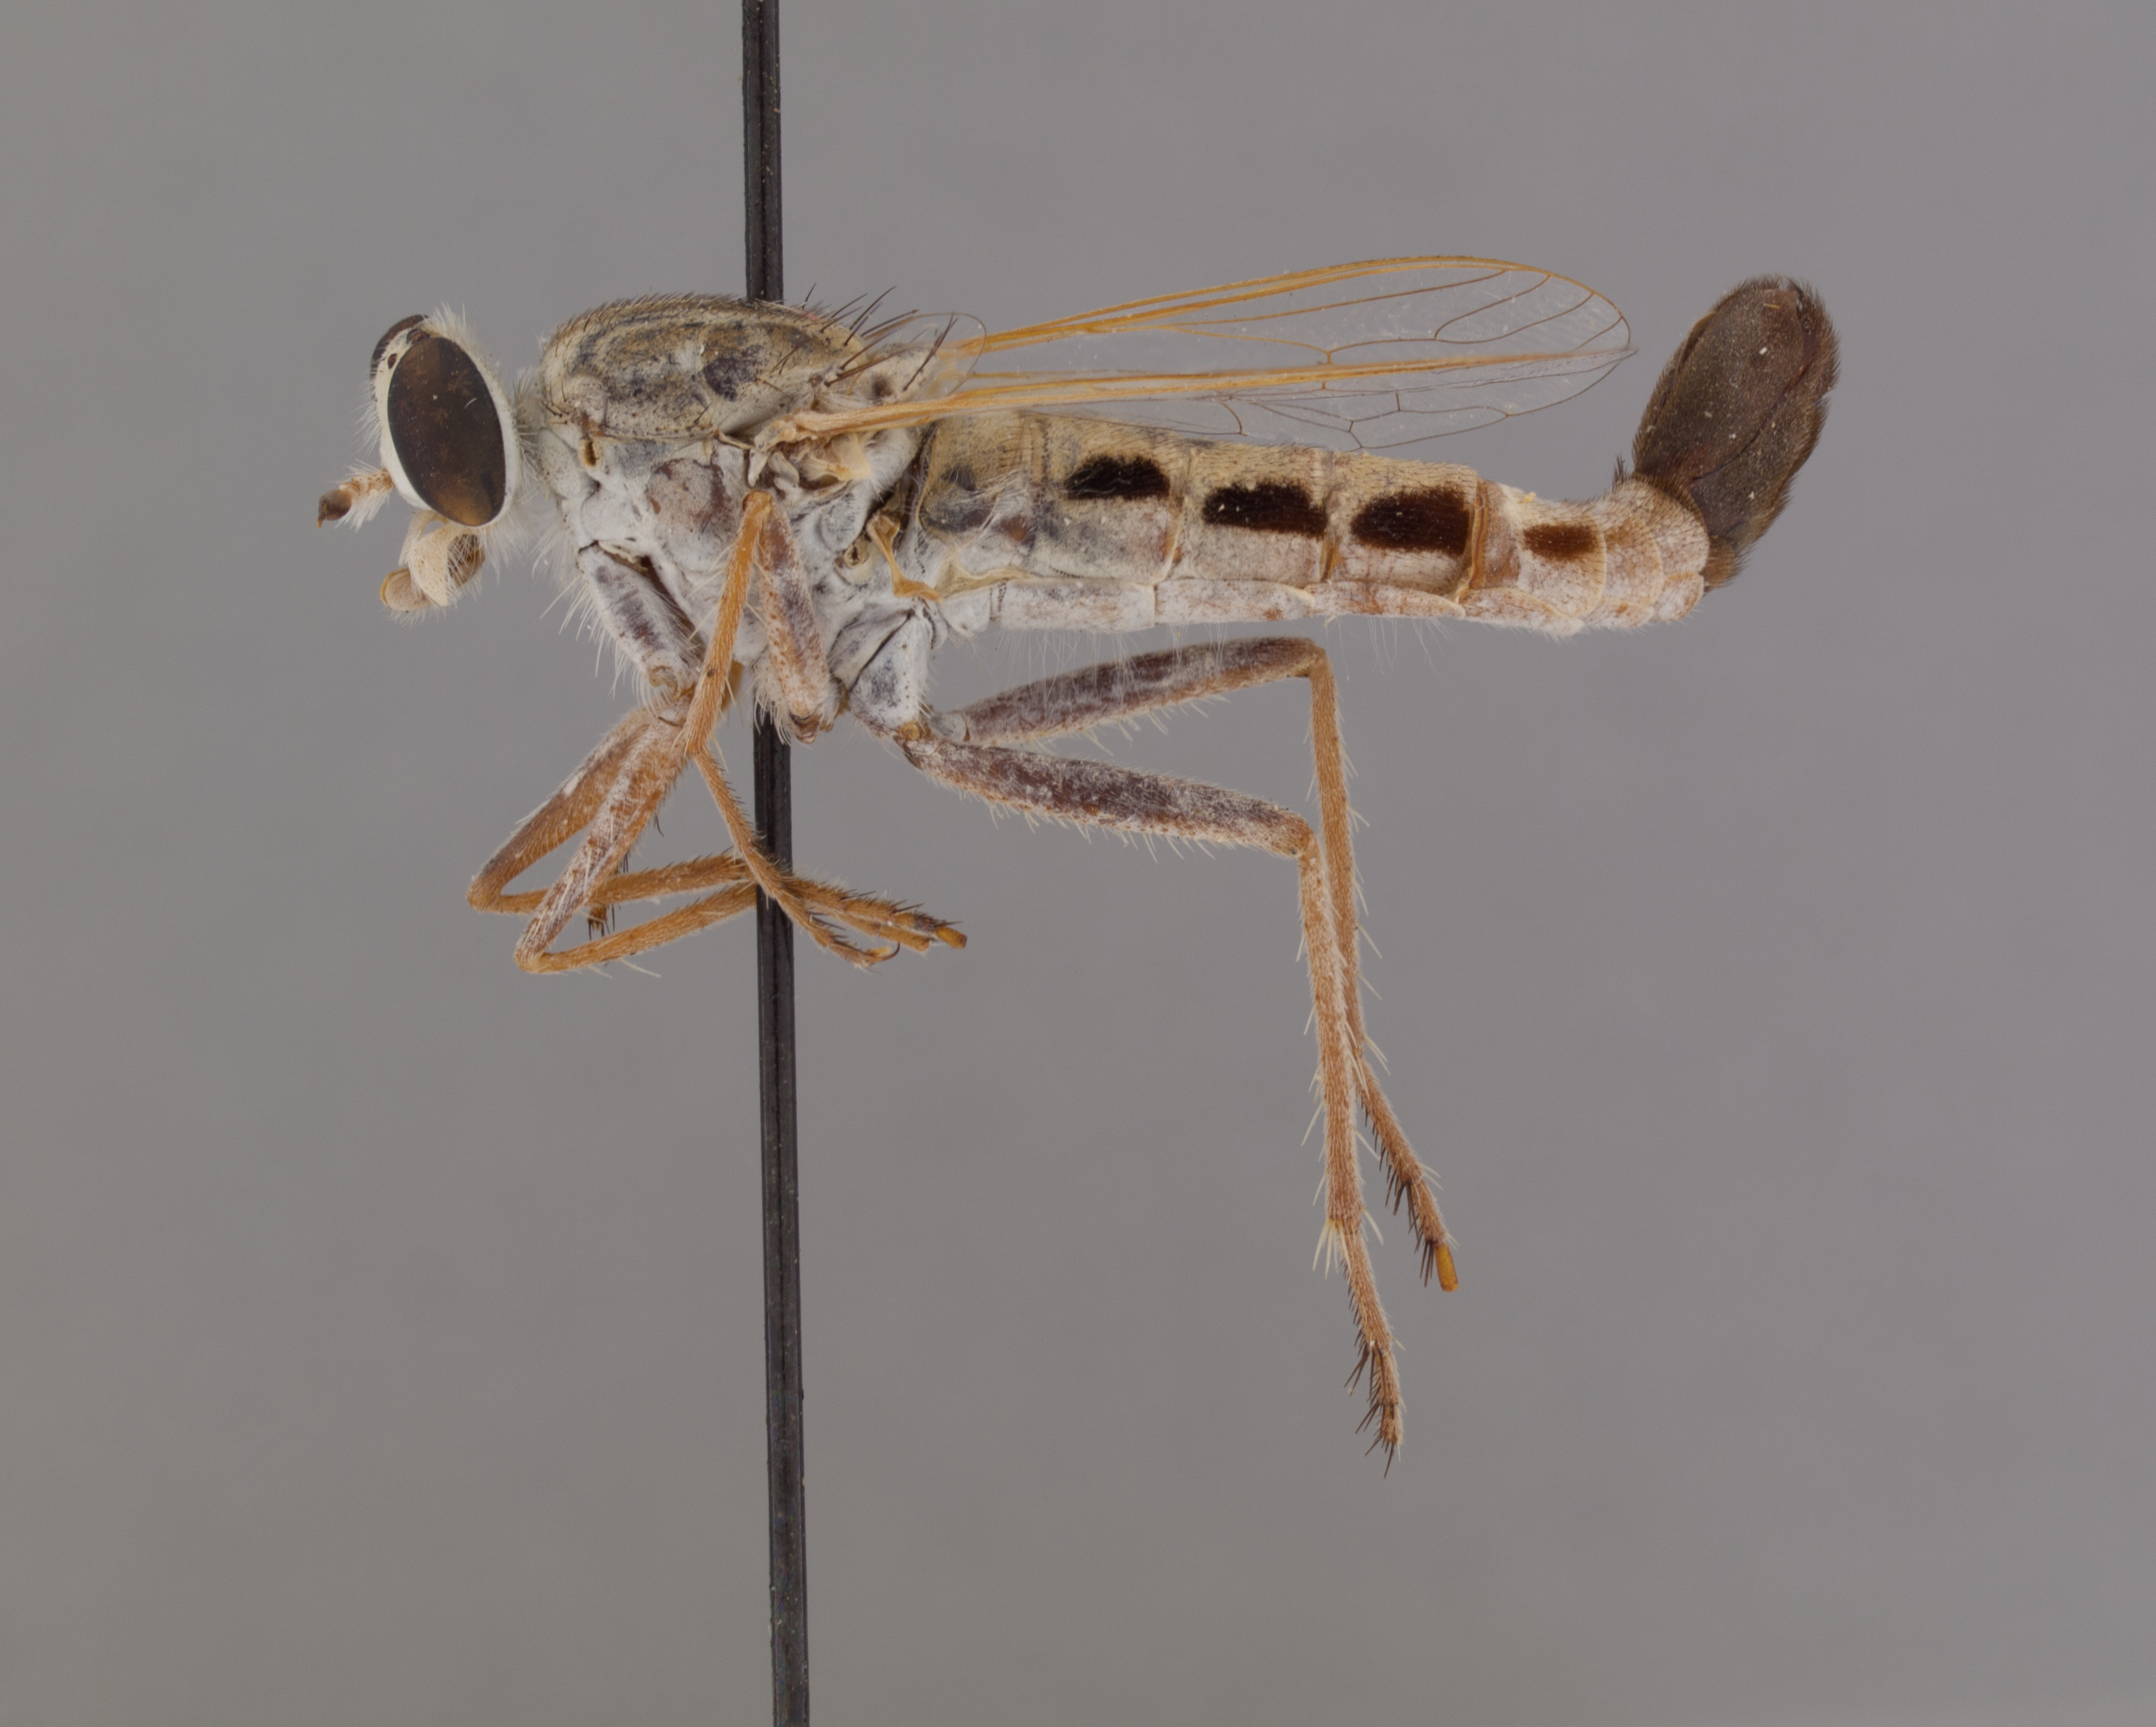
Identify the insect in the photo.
Apiocera melanura
